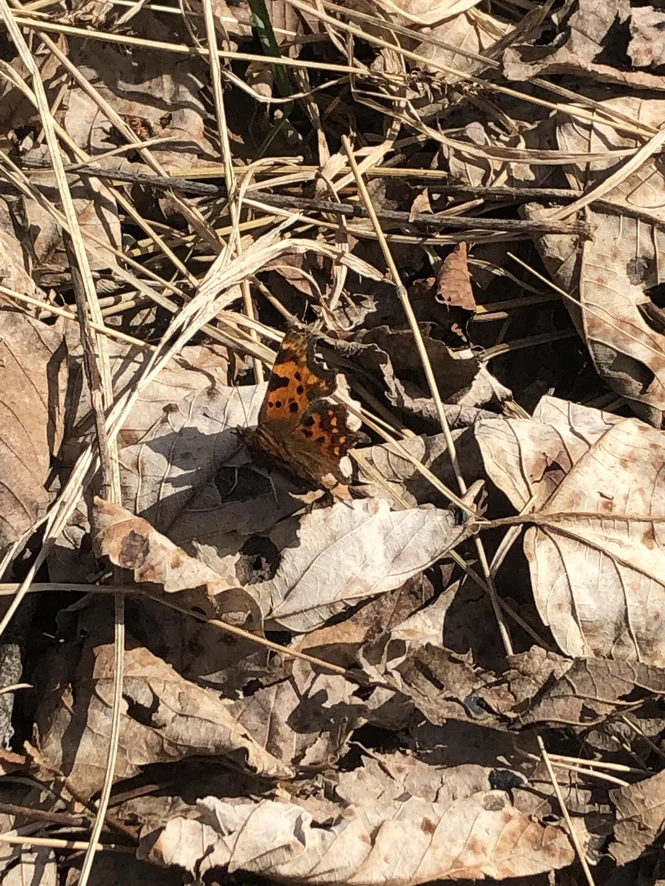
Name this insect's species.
Polygonia c-album
